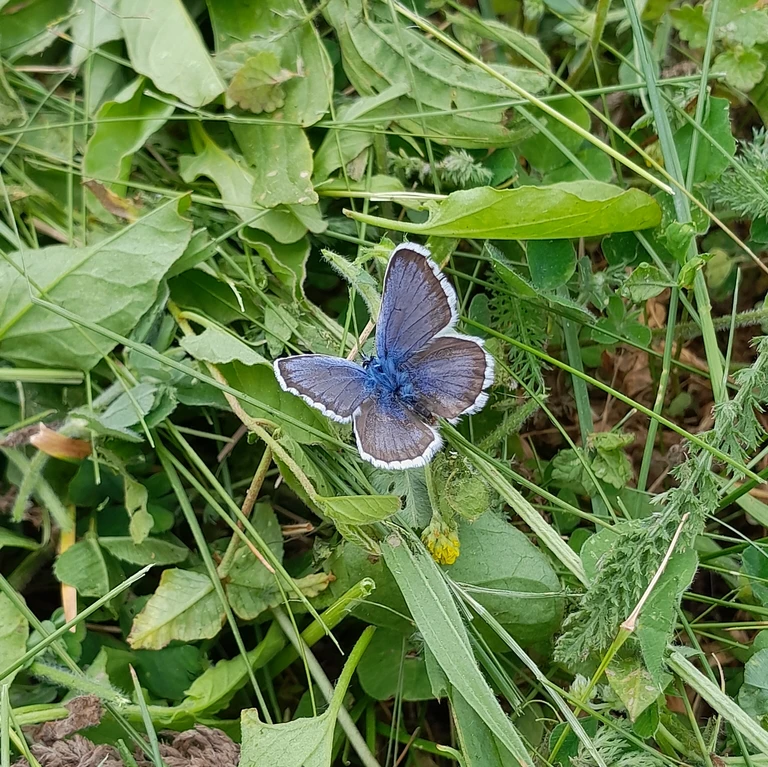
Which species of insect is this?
Plebejus argus
